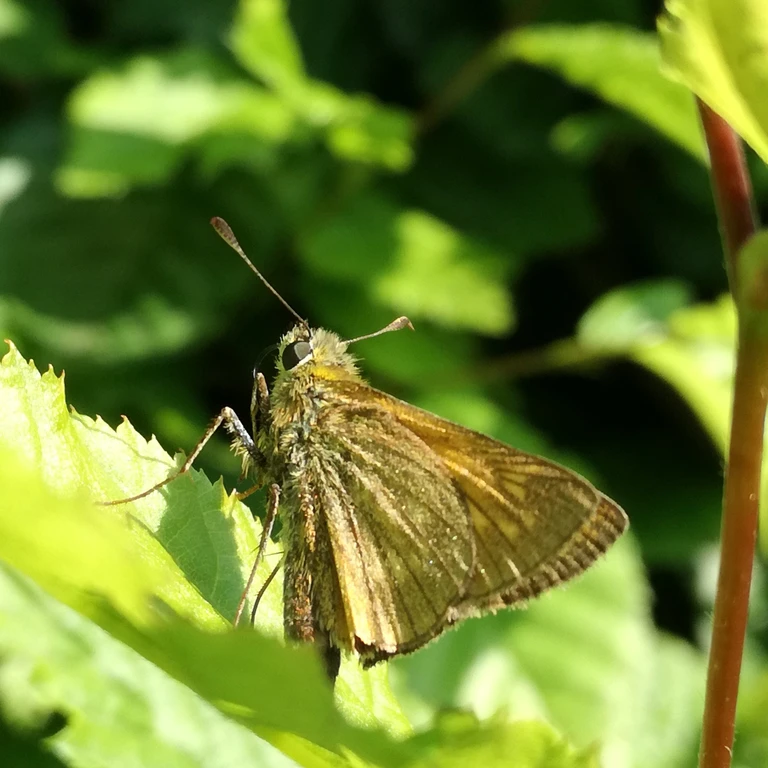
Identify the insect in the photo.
Ochlodes sylvanus (also Ochlodes venata)
